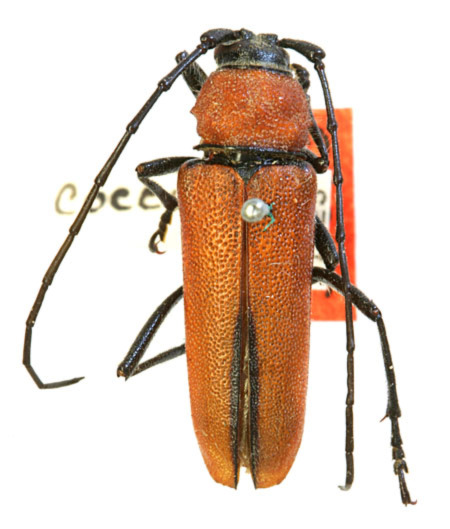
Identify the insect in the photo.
Oxoplus coccineus (also Crossidius coralinus)
